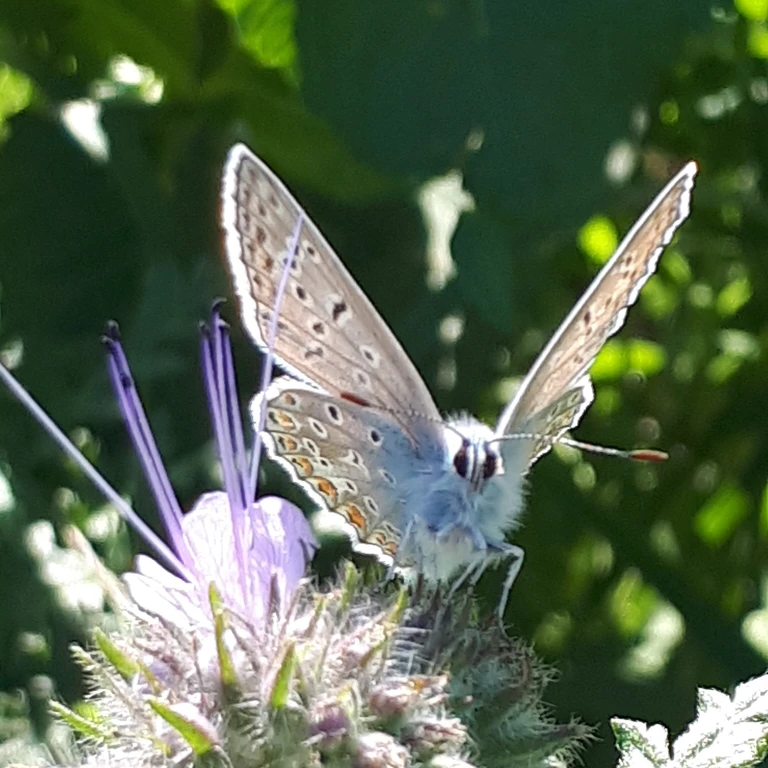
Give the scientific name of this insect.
Polyommatus icarus
